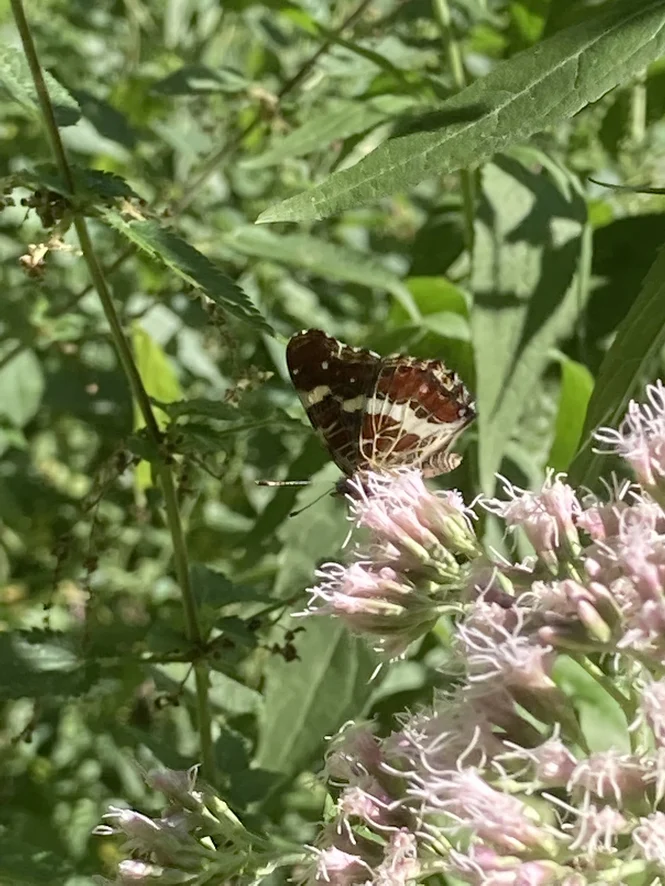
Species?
Araschnia levana
